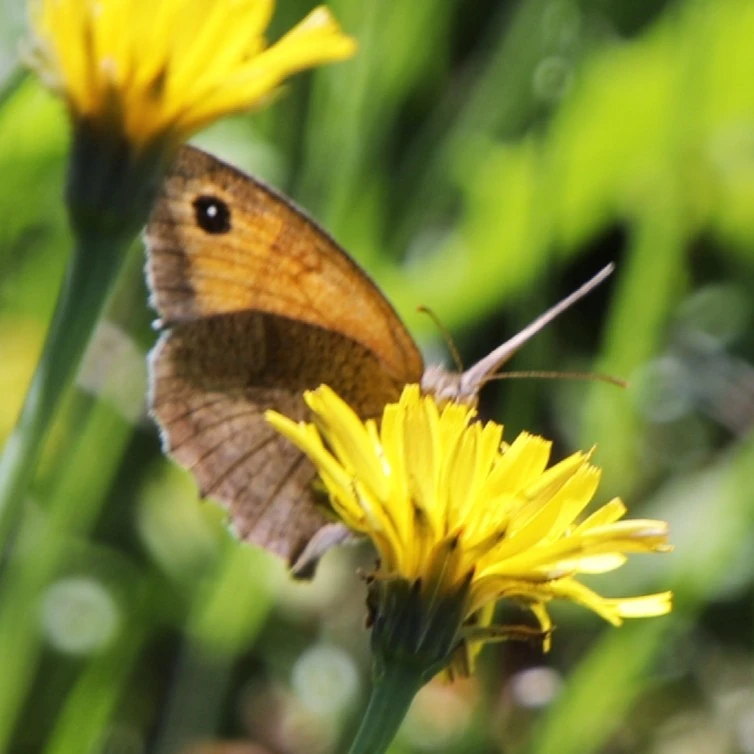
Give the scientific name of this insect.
Maniola jurtina
